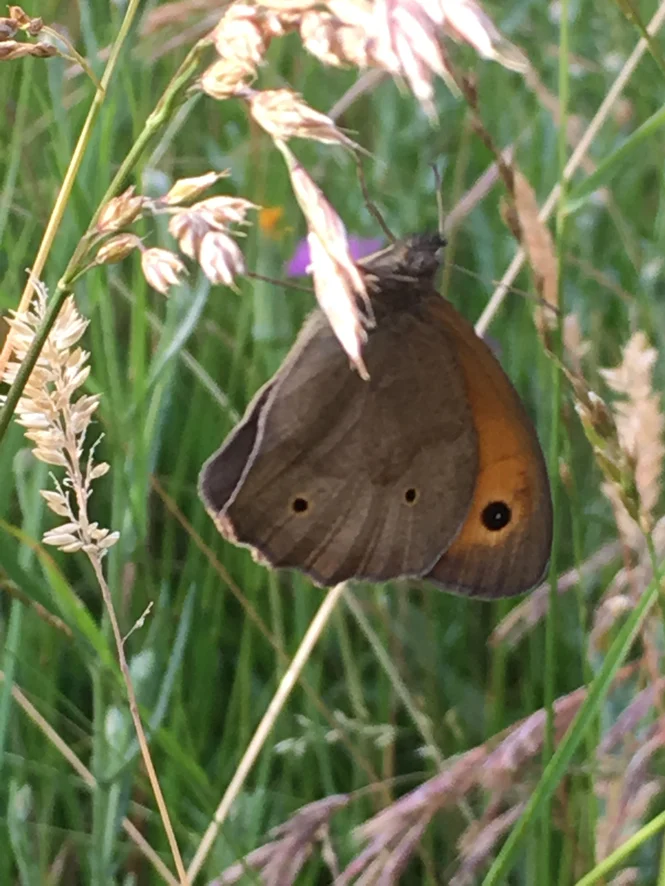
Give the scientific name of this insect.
Maniola jurtina
